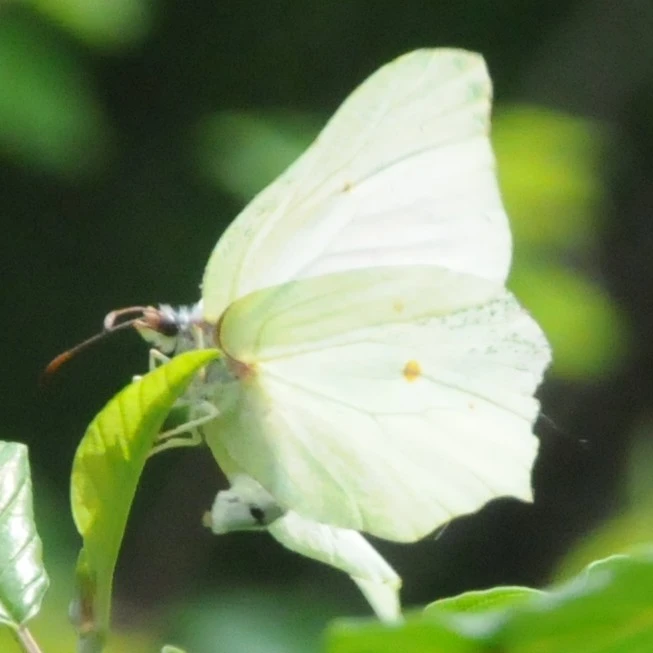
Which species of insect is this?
Gonepteryx rhamni
